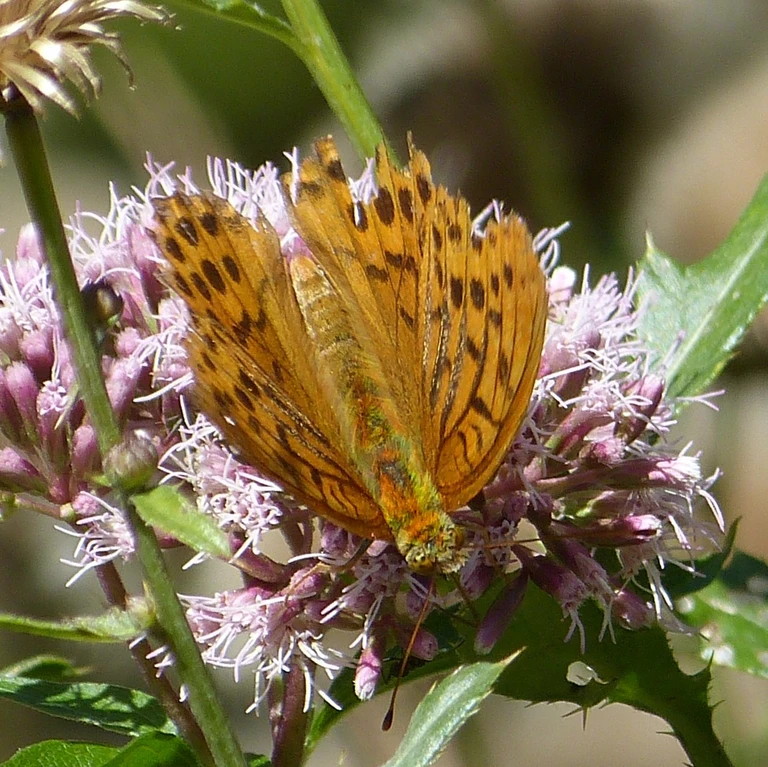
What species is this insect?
Argynnis paphia
